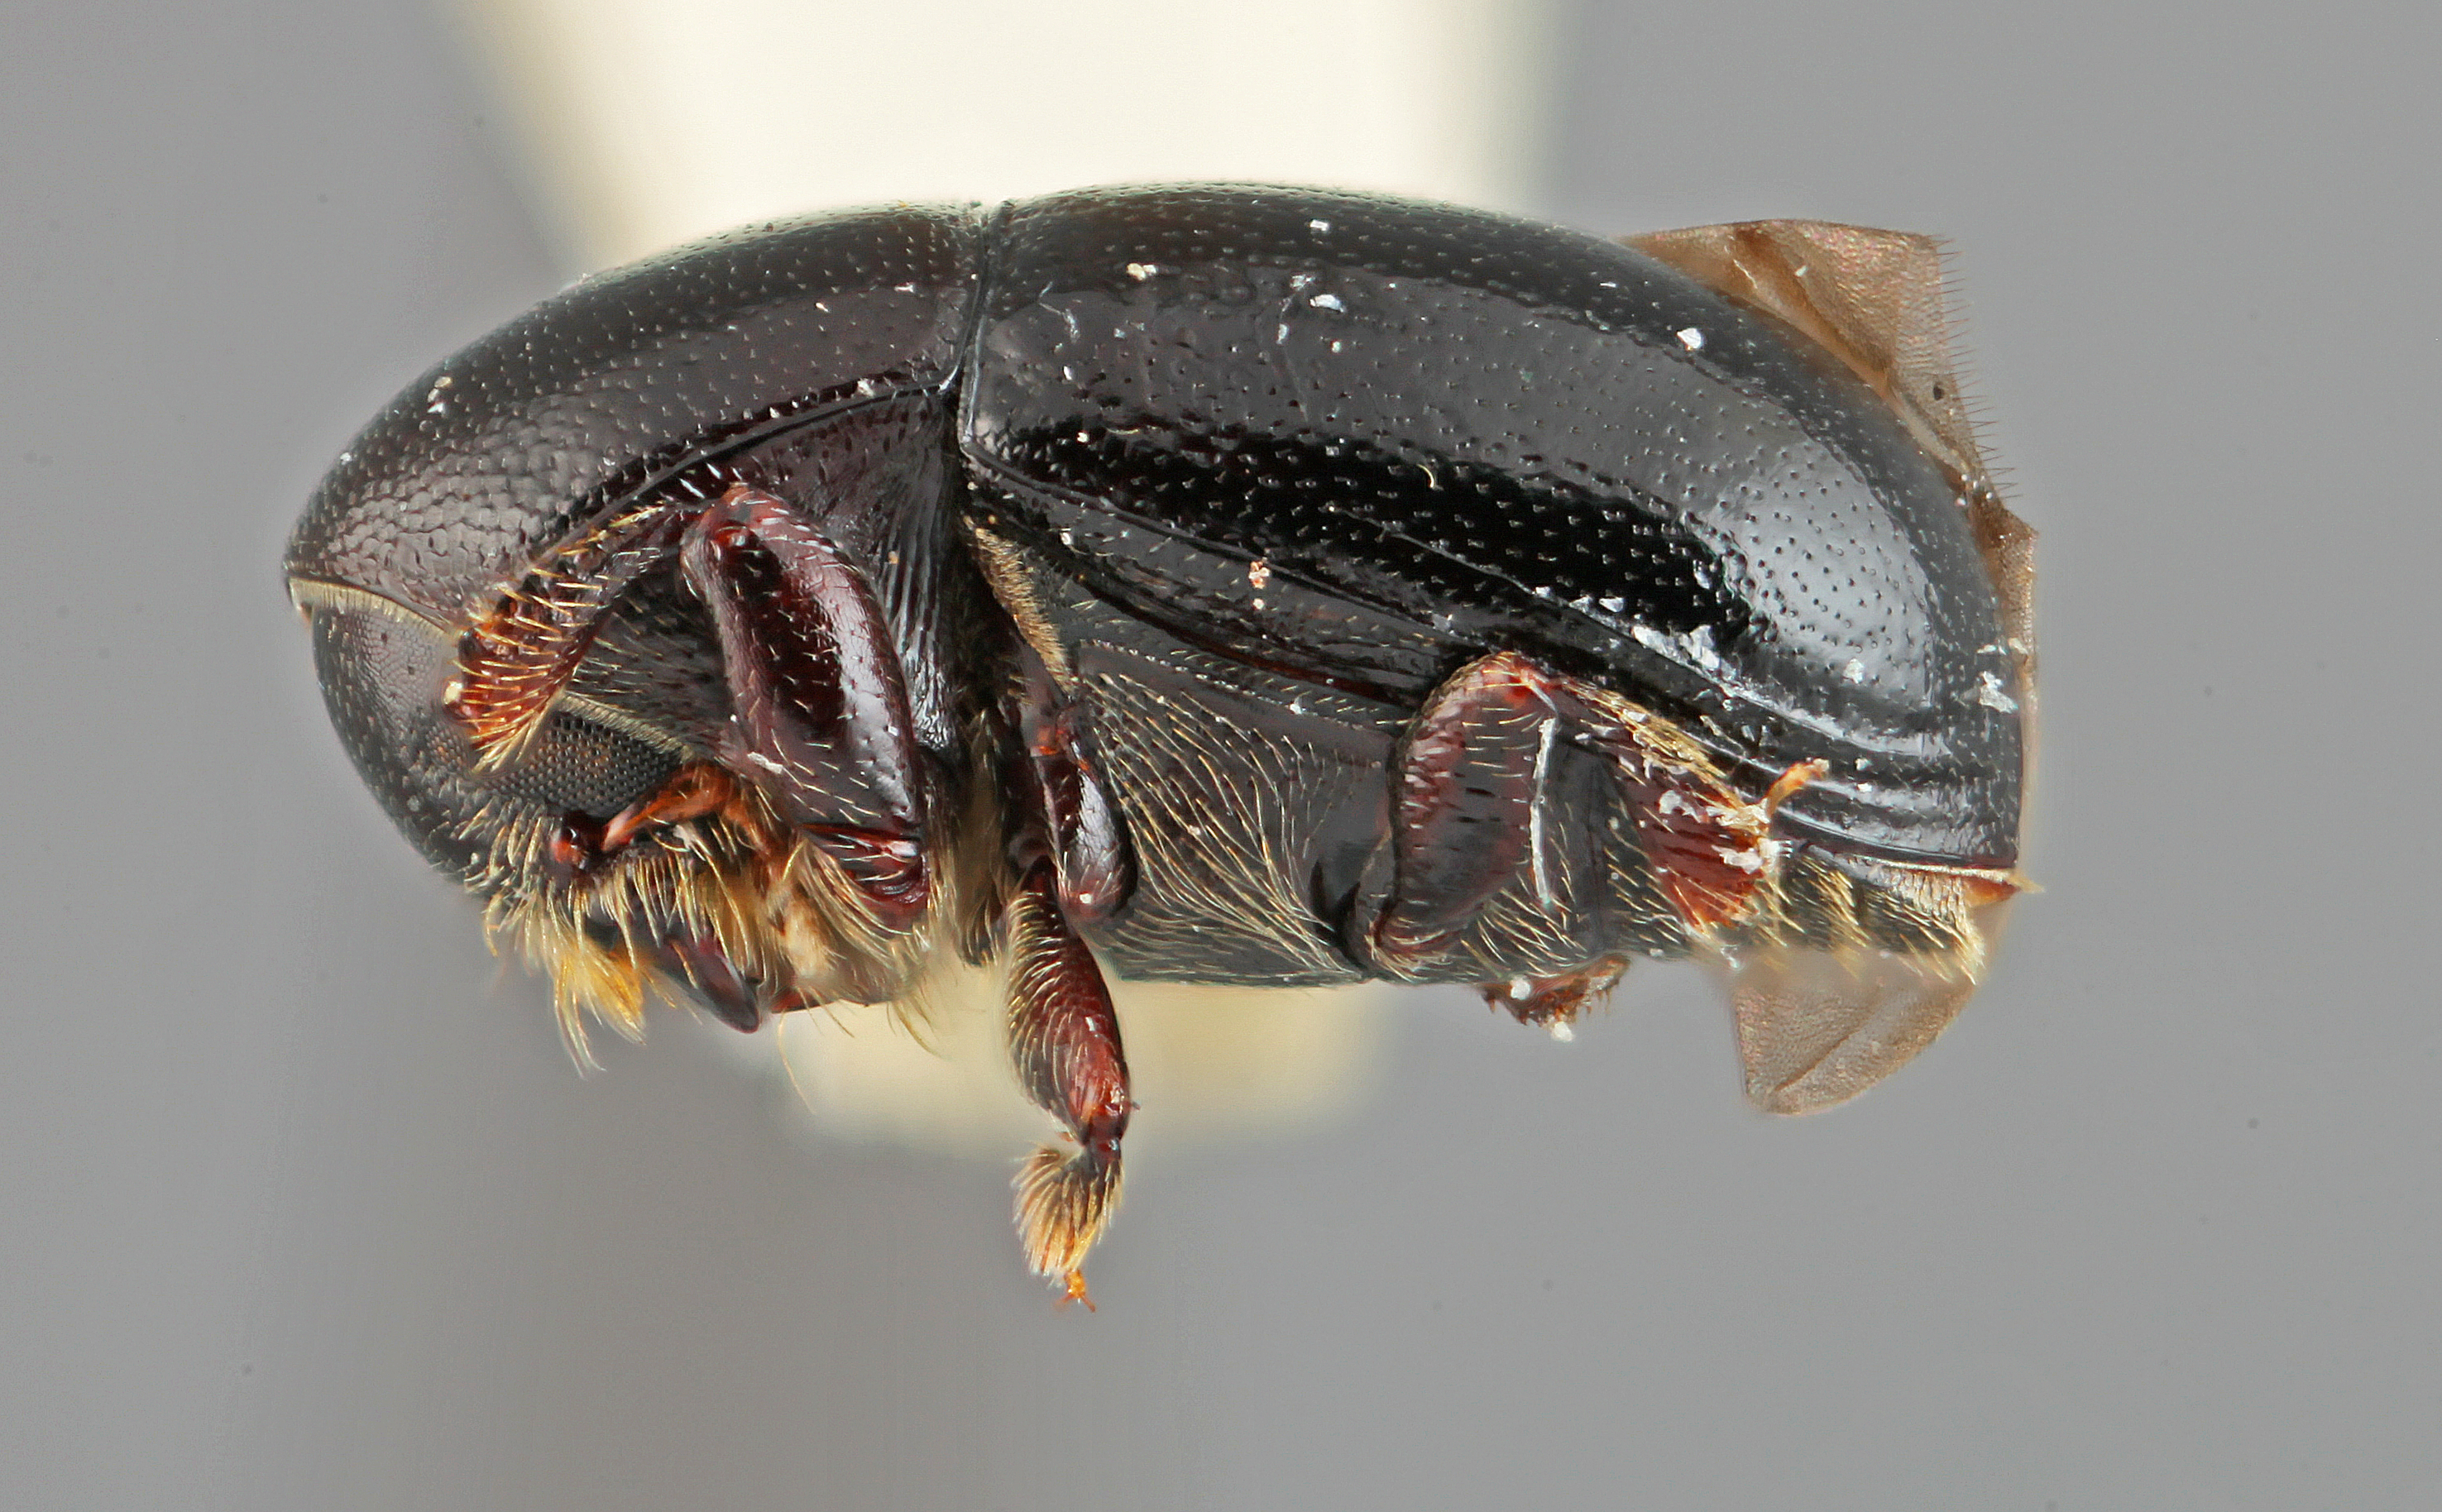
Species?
Prionosceles glaber
